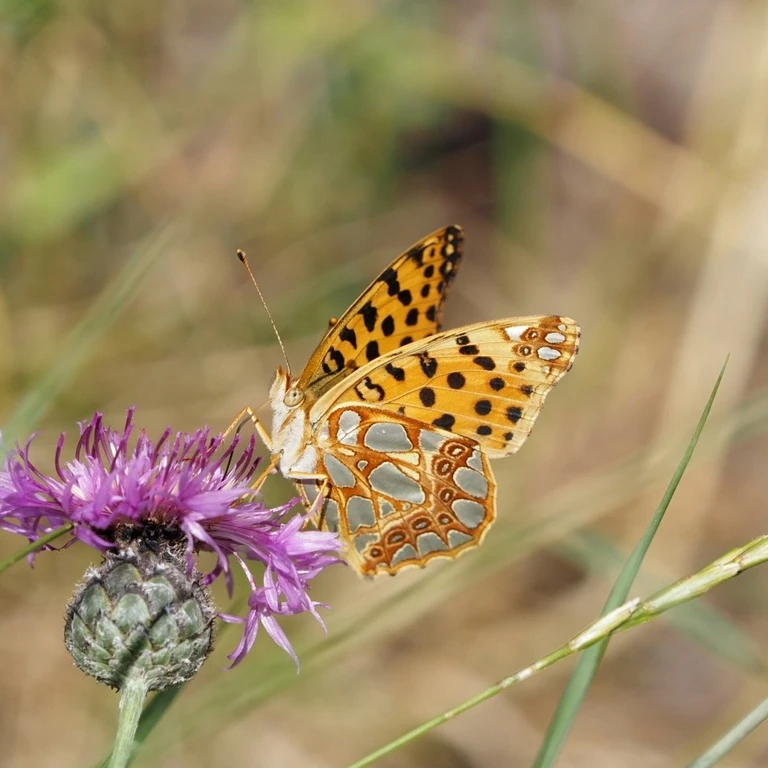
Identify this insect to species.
Issoria lathonia
